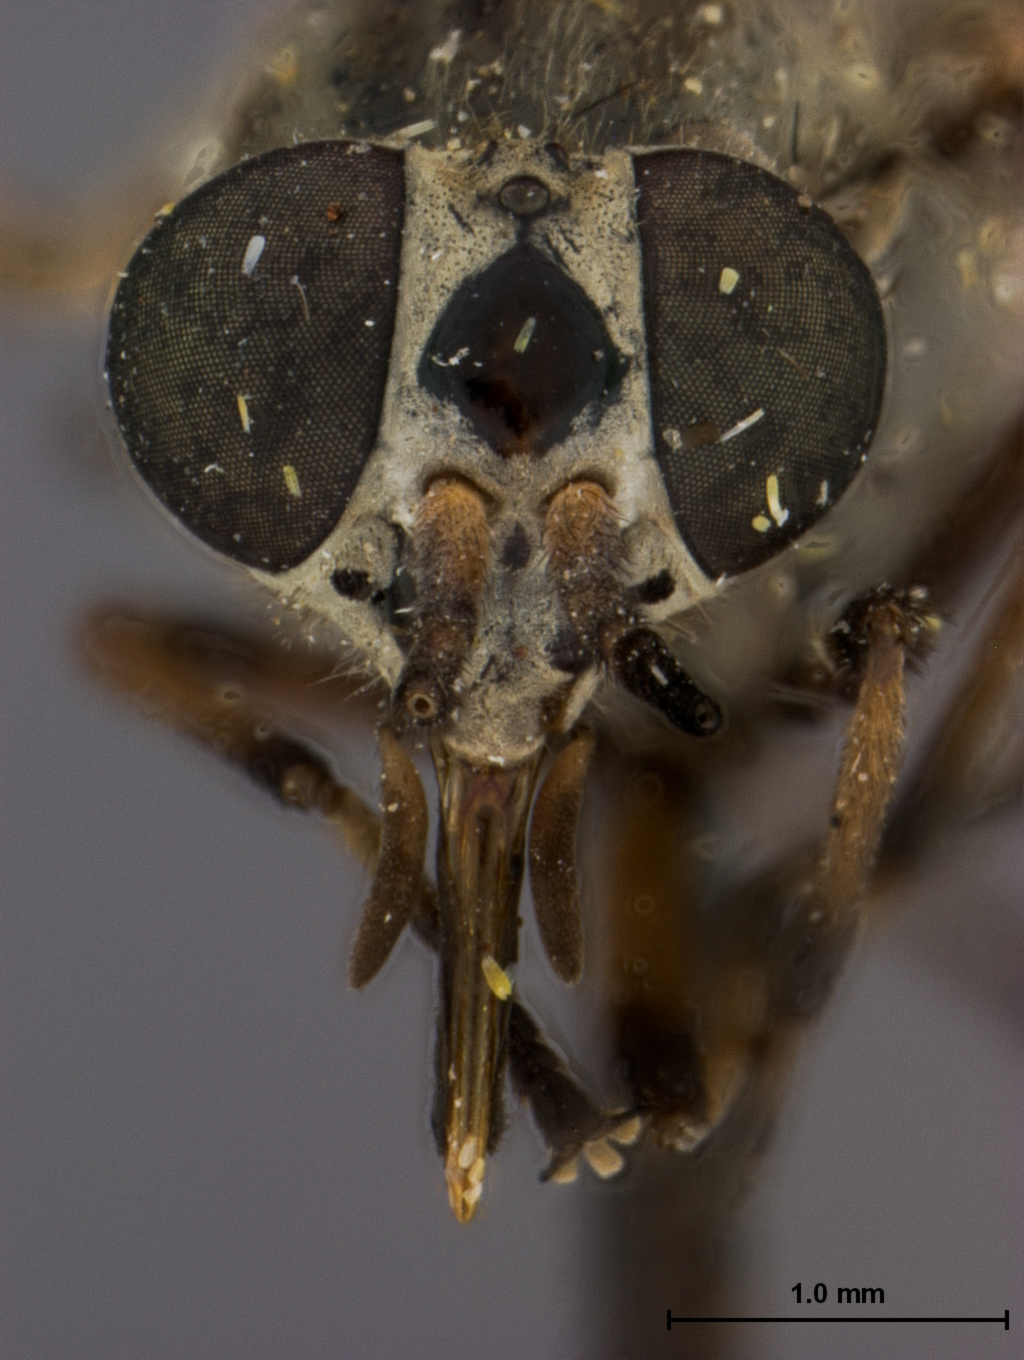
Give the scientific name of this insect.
Silvius gibsoni
